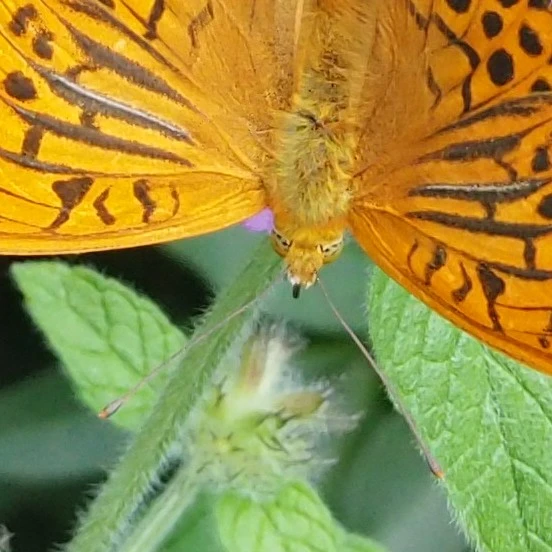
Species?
Argynnis paphia
